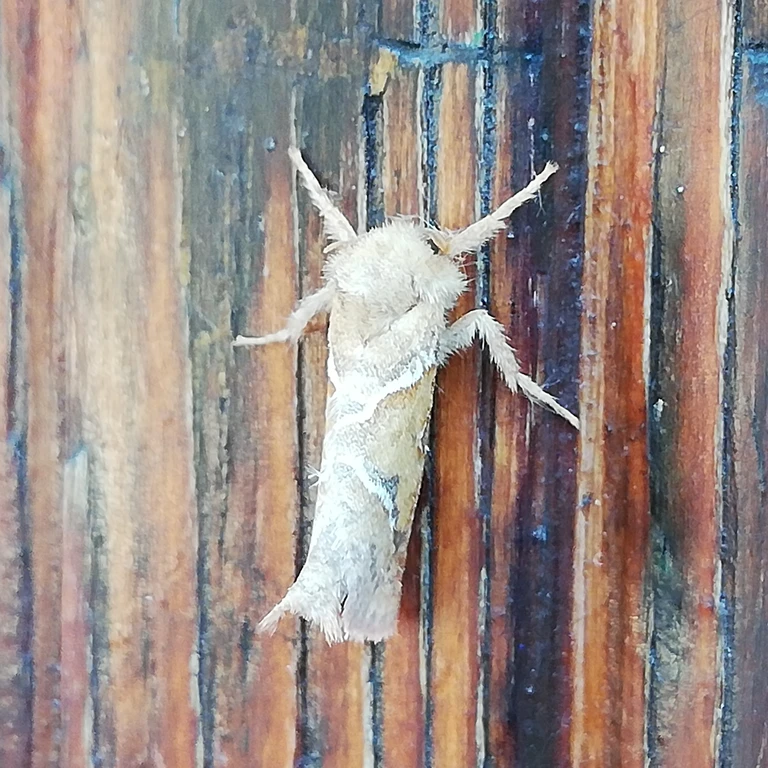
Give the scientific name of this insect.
Triodia sylvina
